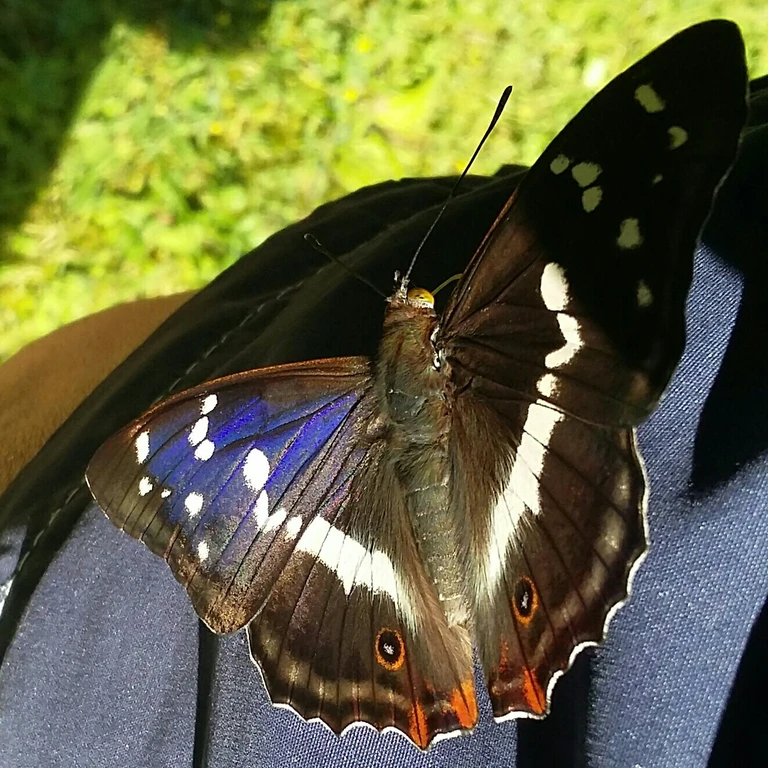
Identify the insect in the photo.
Apatura iris
